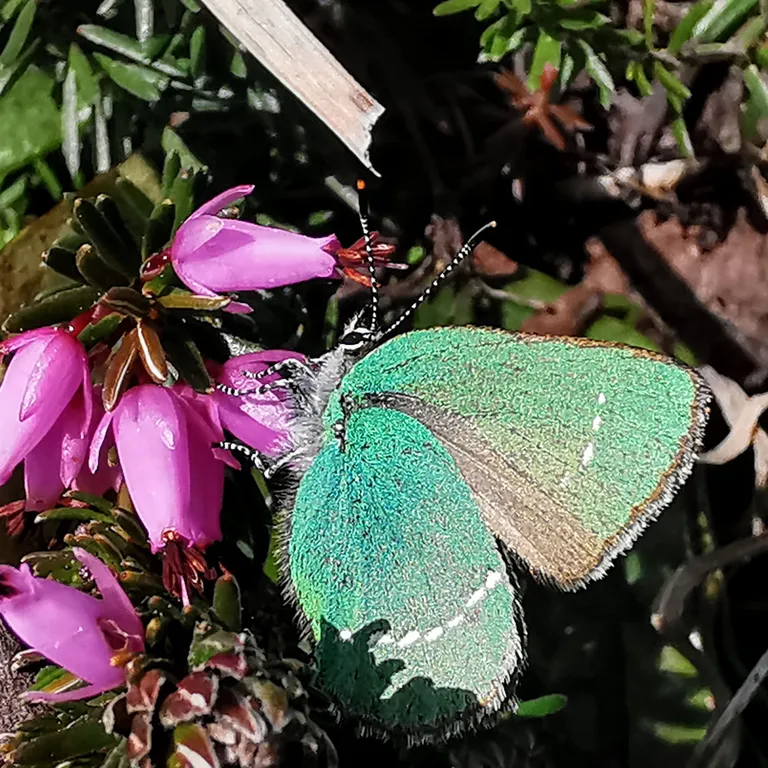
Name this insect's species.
Callophrys rubi
